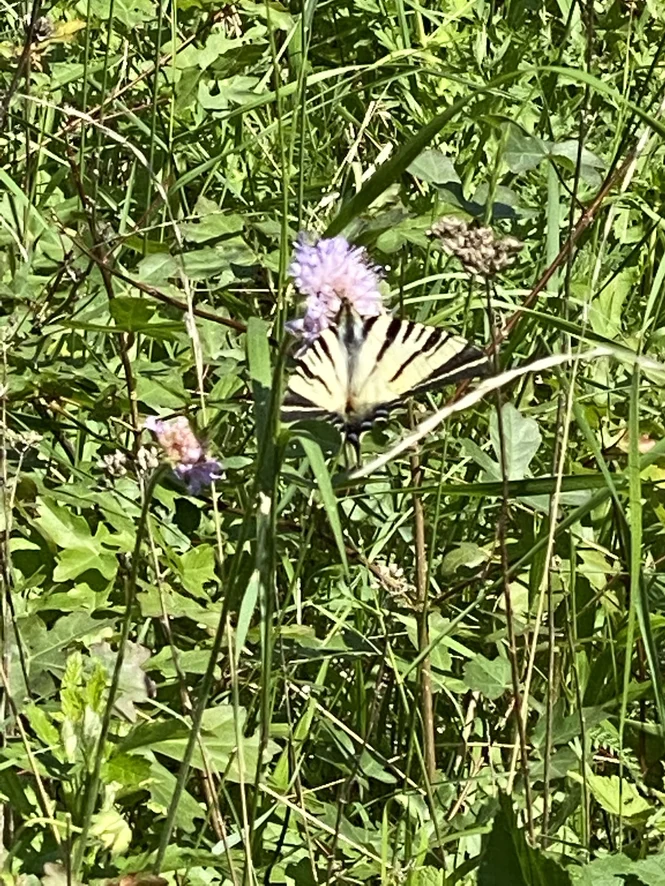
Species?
Iphiclides podalirius
